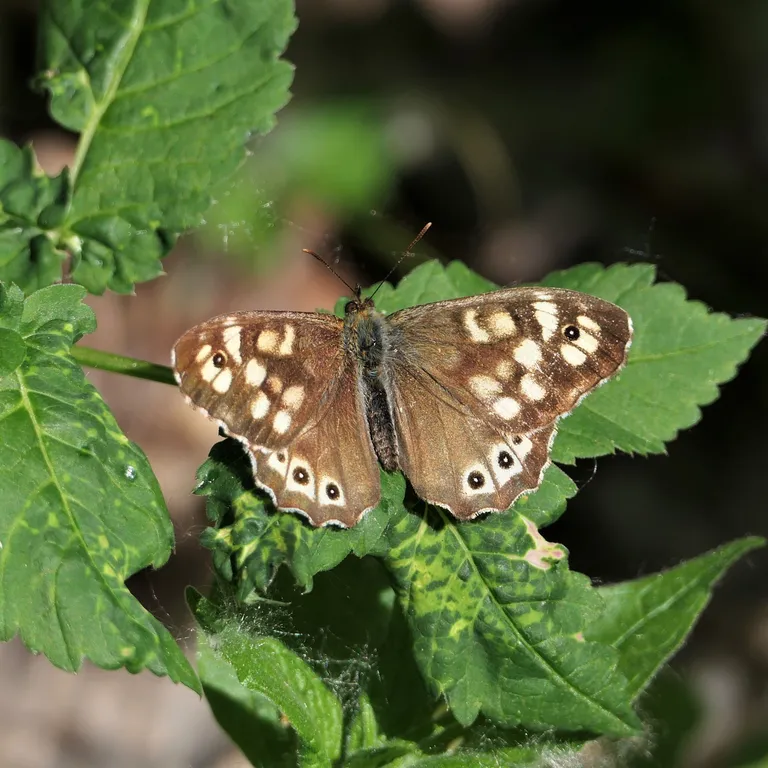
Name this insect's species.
Pararge aegeria
